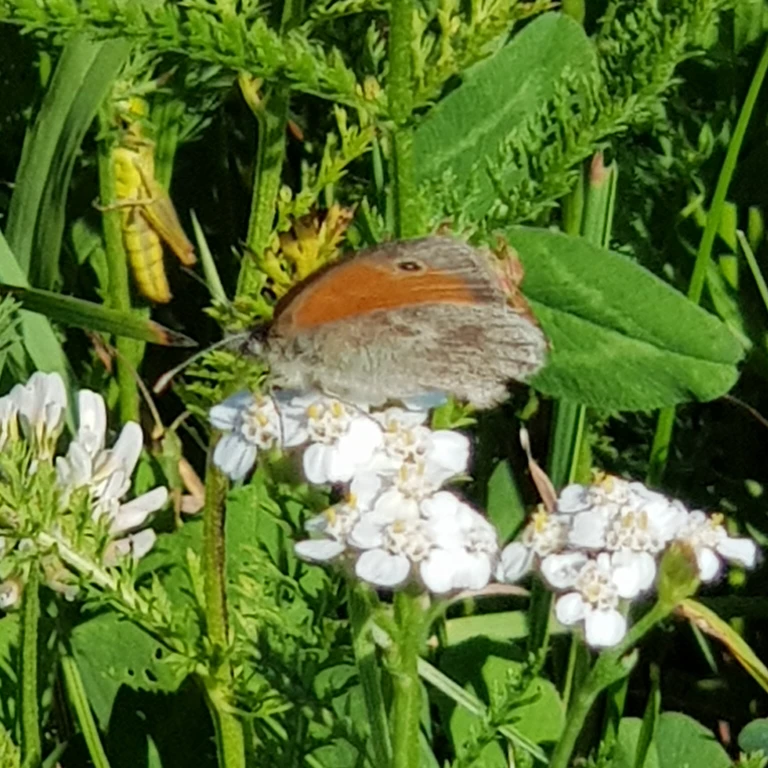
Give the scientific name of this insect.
Coenonympha pamphilus
